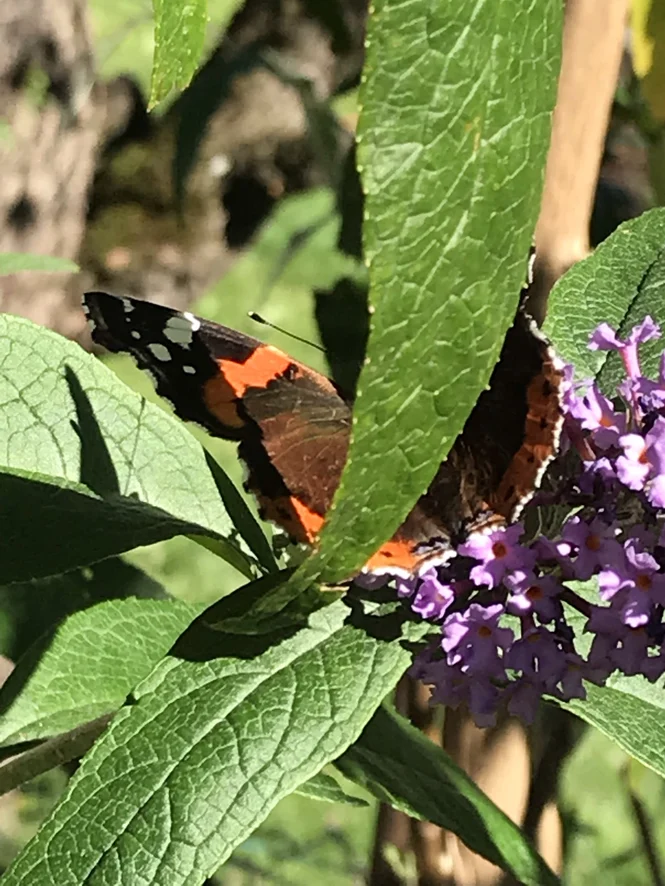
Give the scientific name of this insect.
Vanessa atalanta
